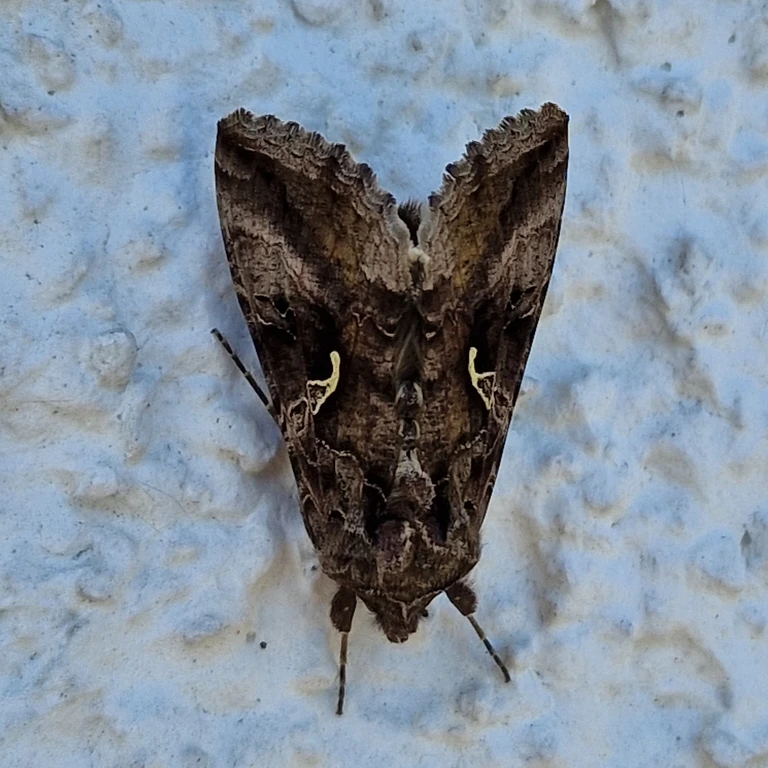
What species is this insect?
Autographa gamma
